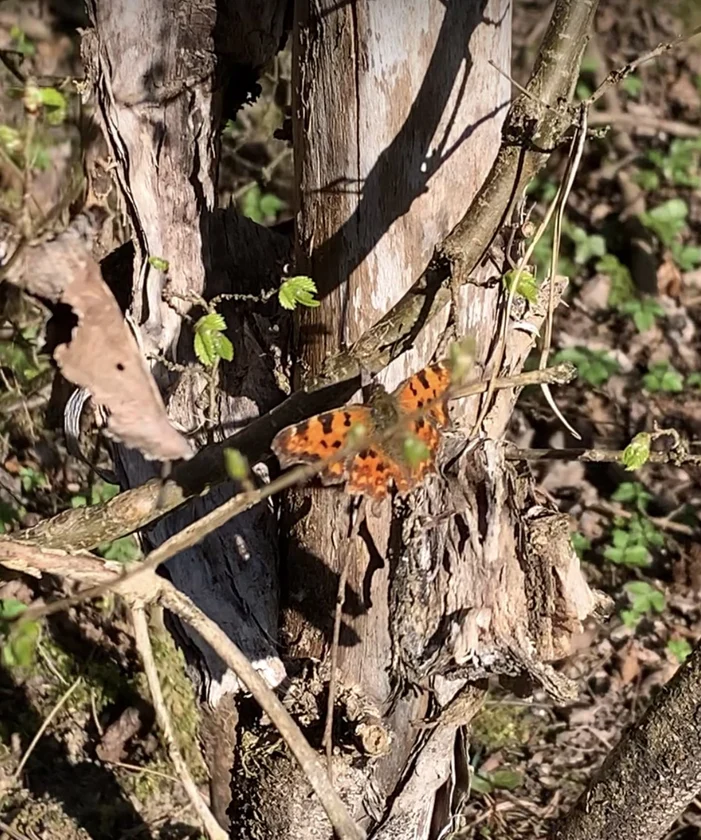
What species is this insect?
Polygonia c-album
